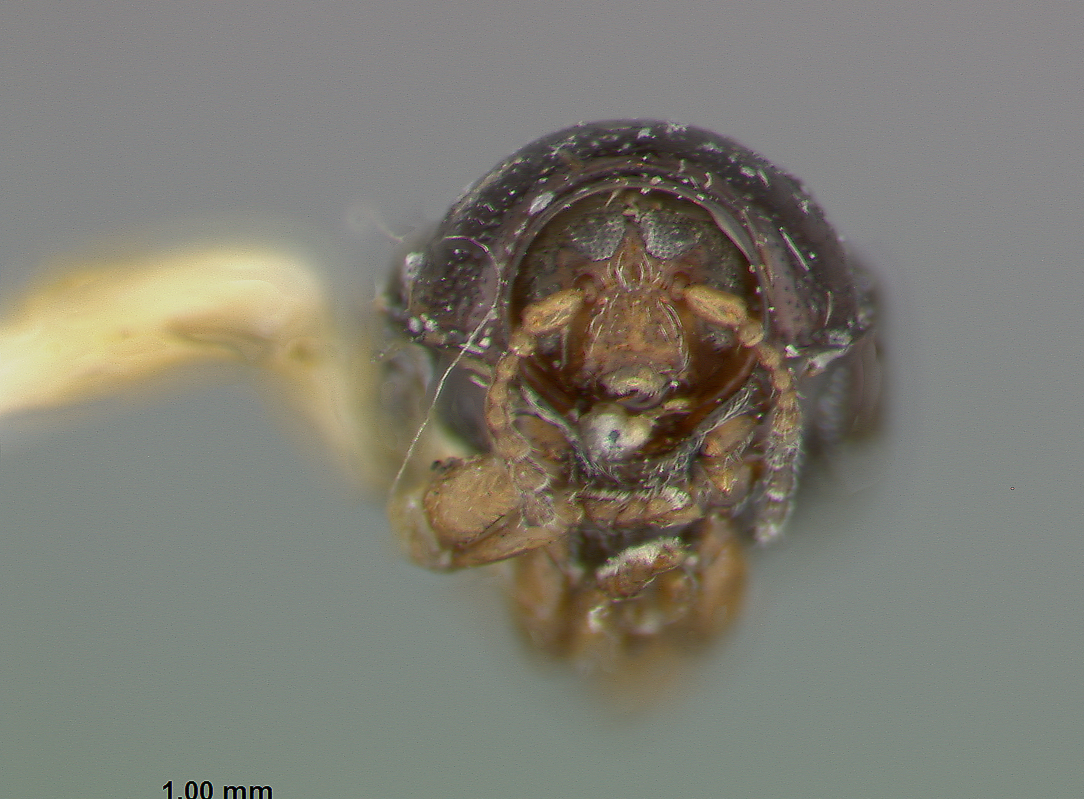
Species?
Coenobius weisei
